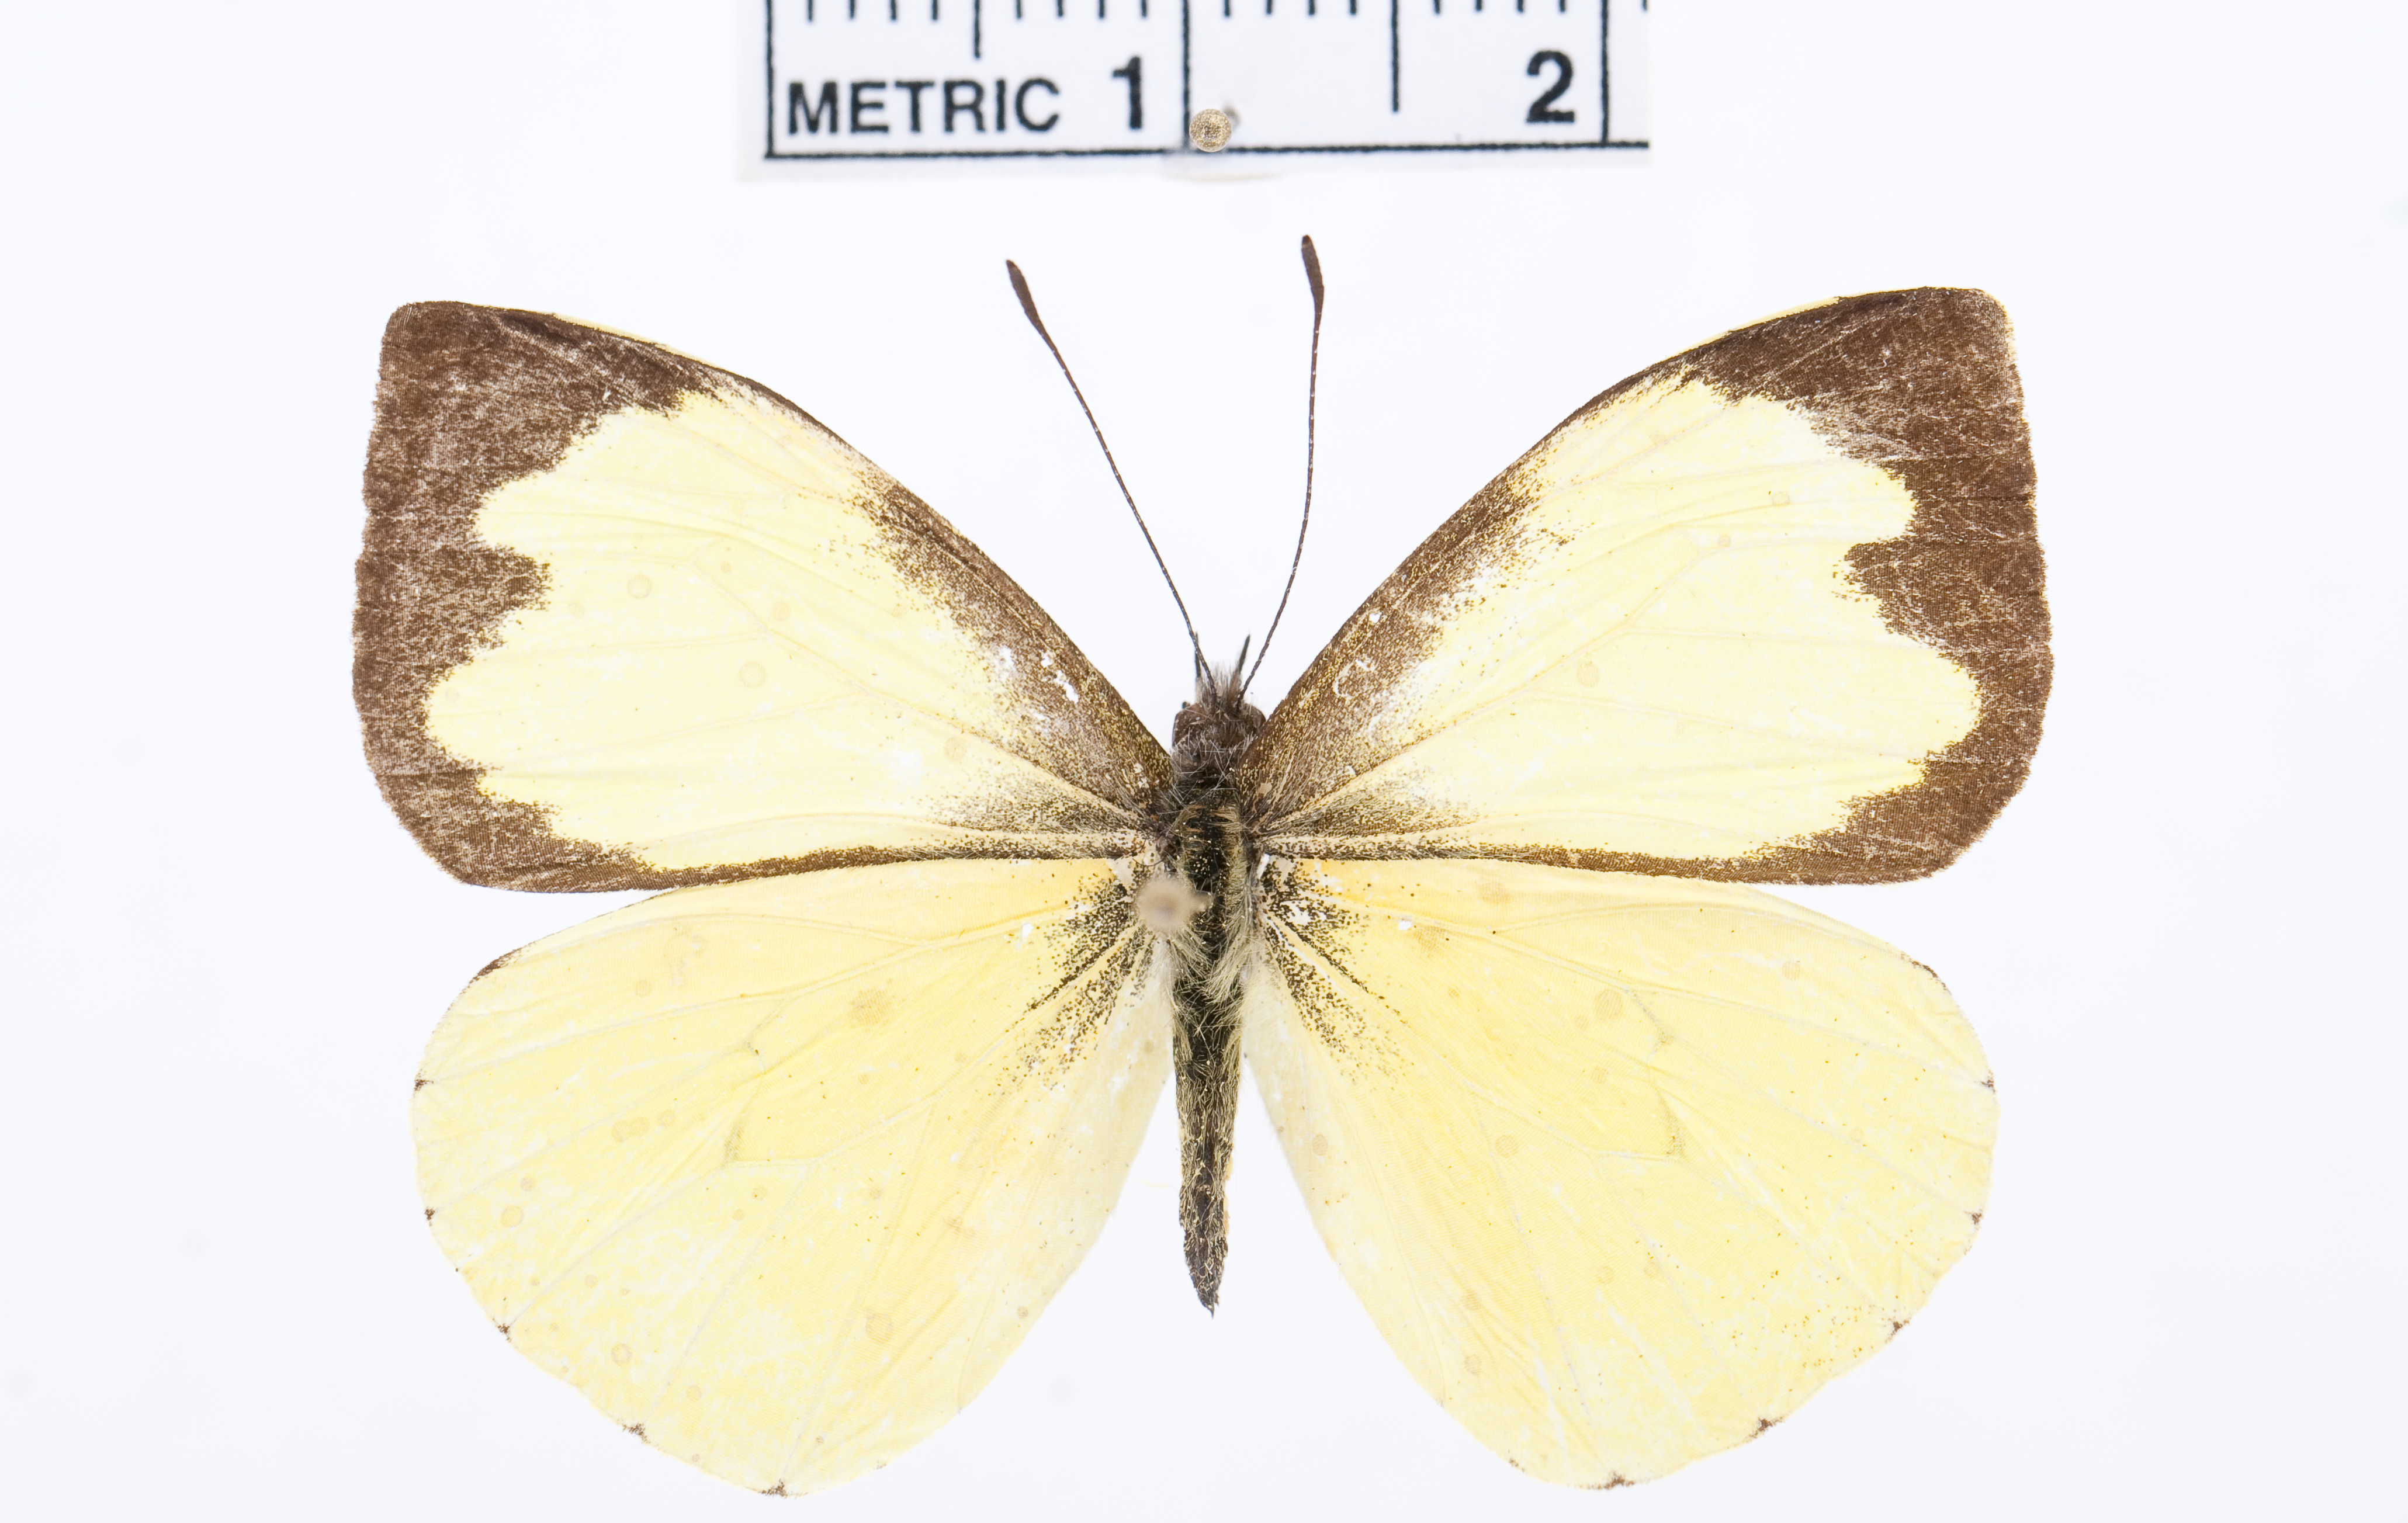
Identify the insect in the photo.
Leptophobia diaguita
